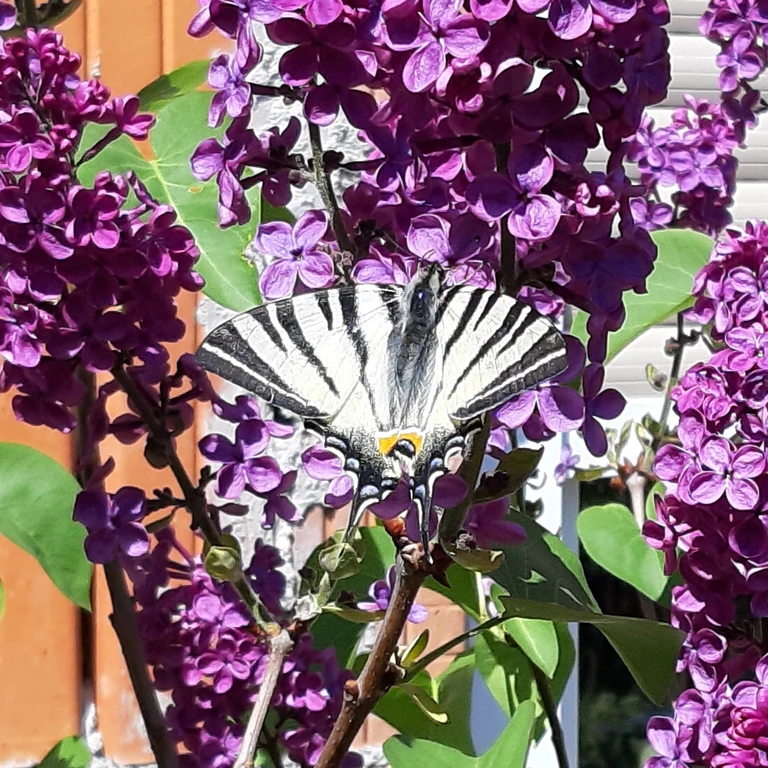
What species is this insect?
Iphiclides podalirius
